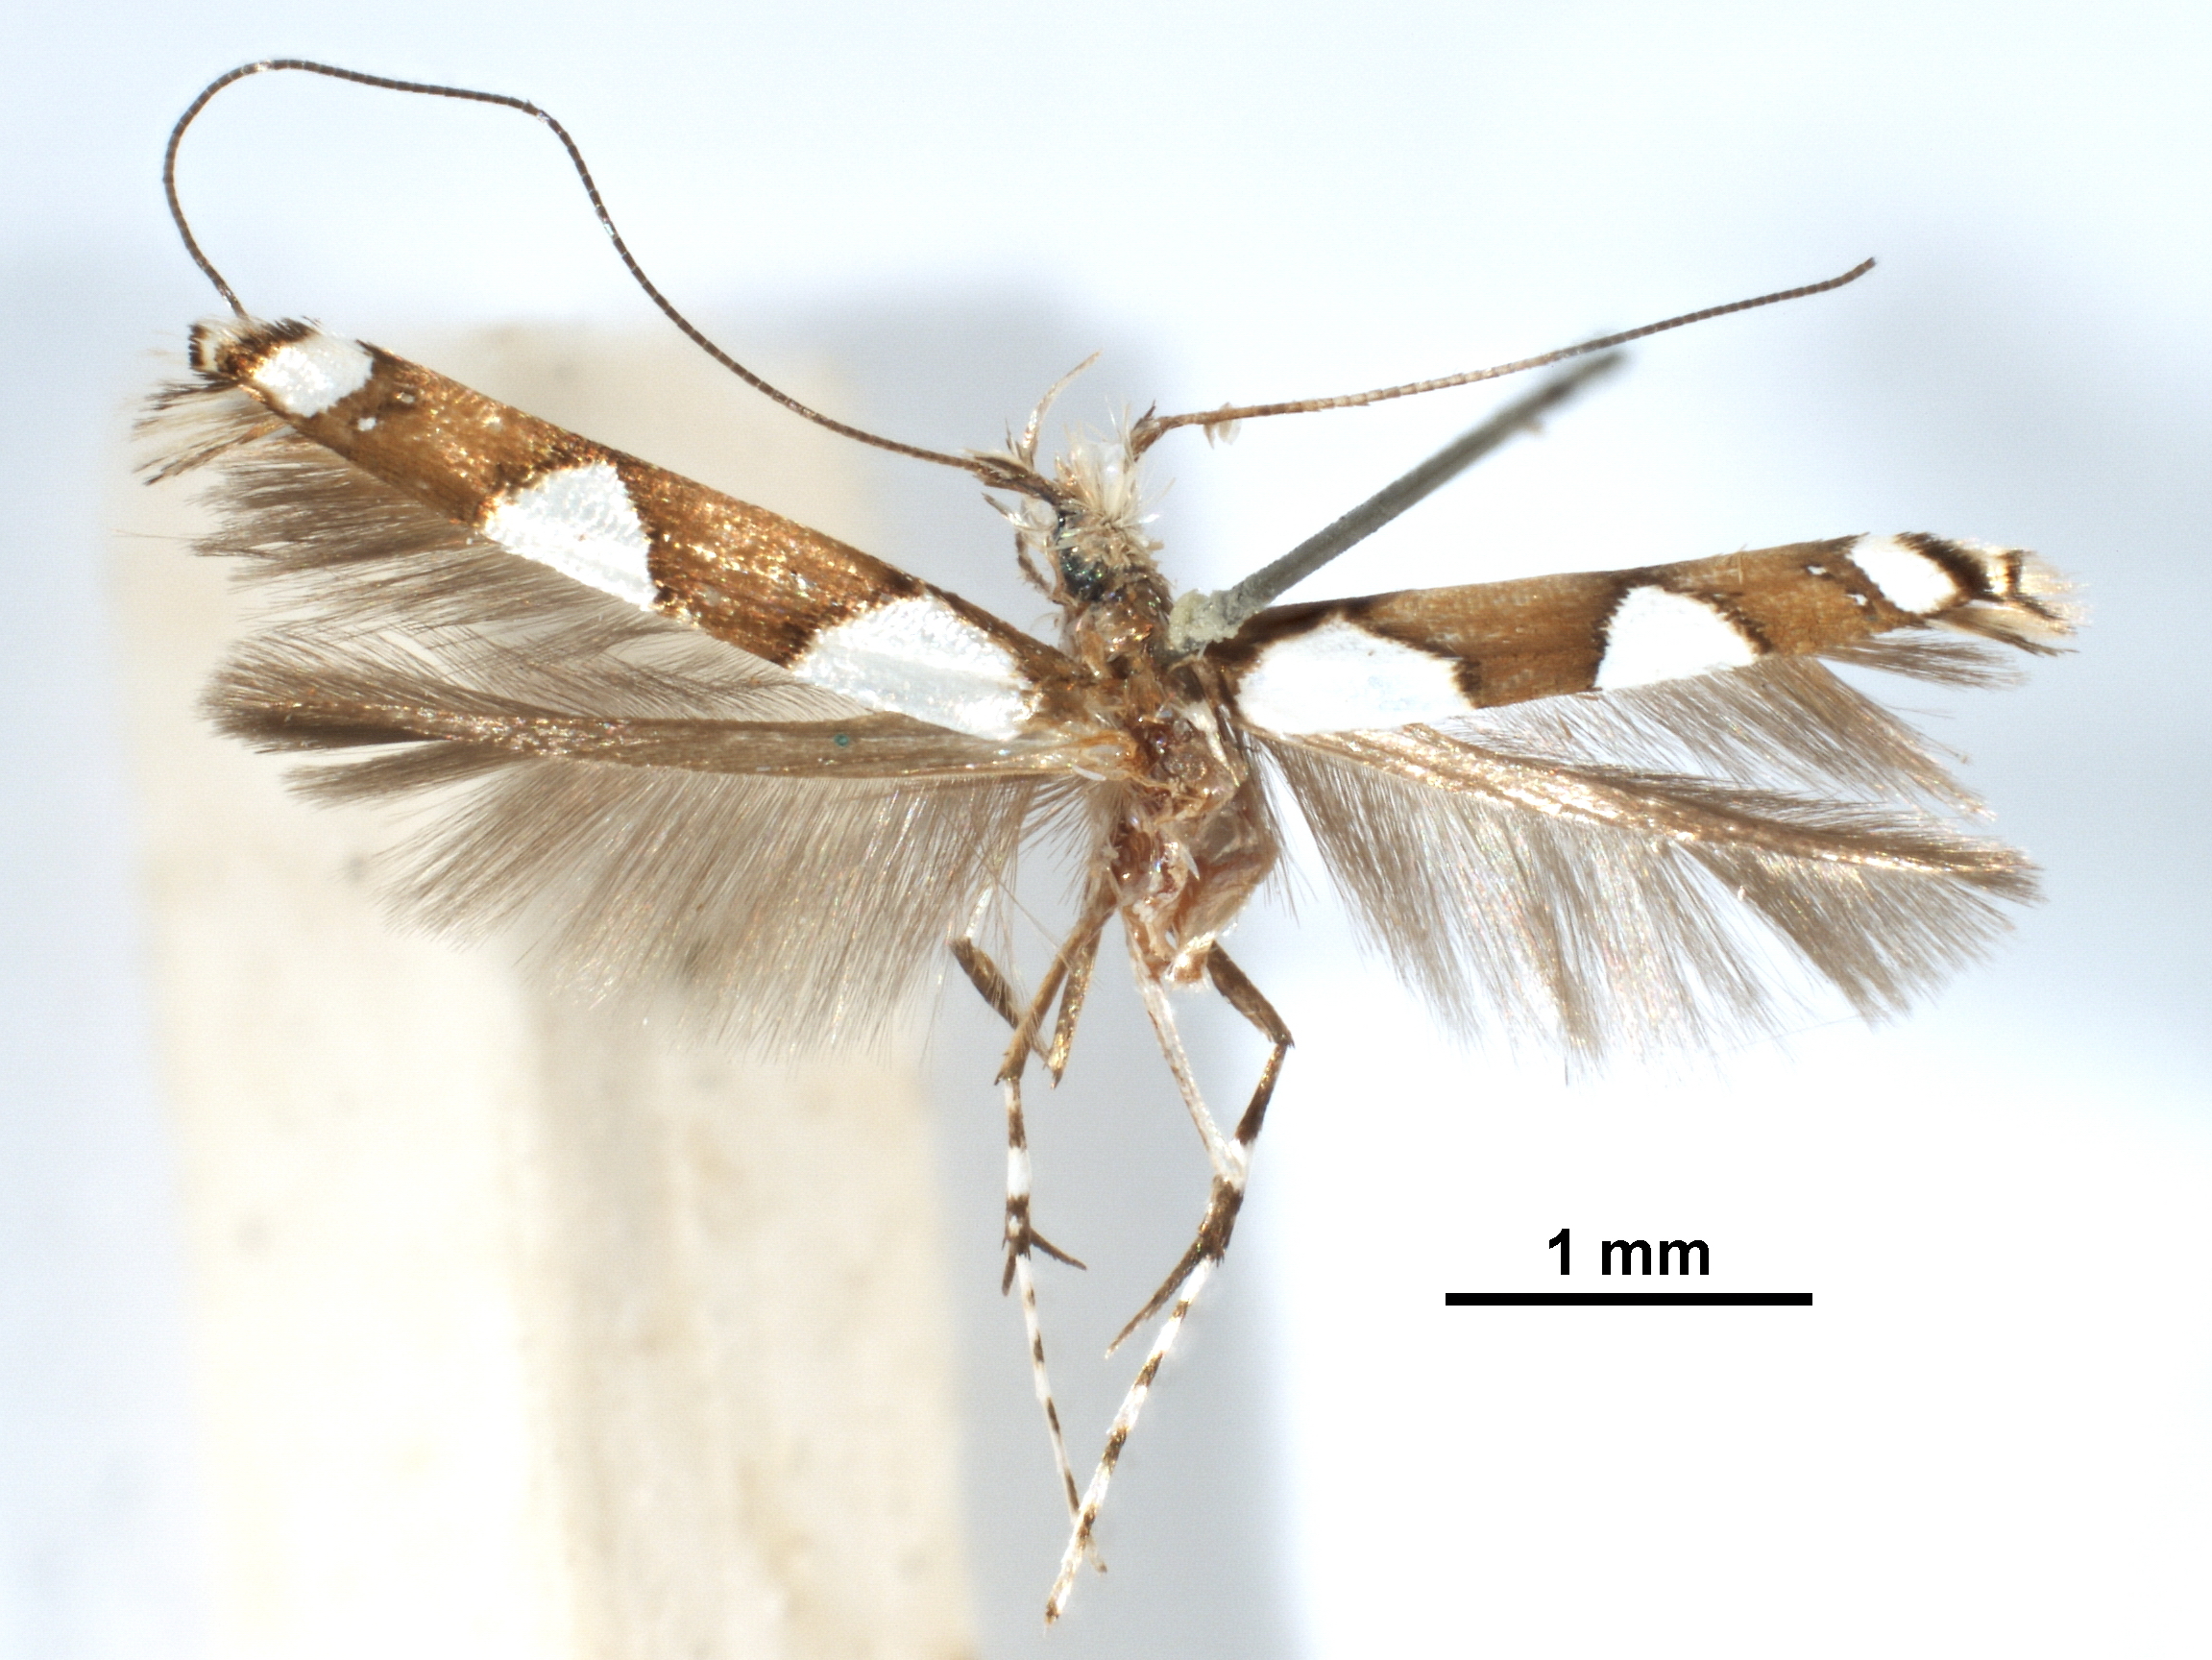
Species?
Monocercops resplendens
